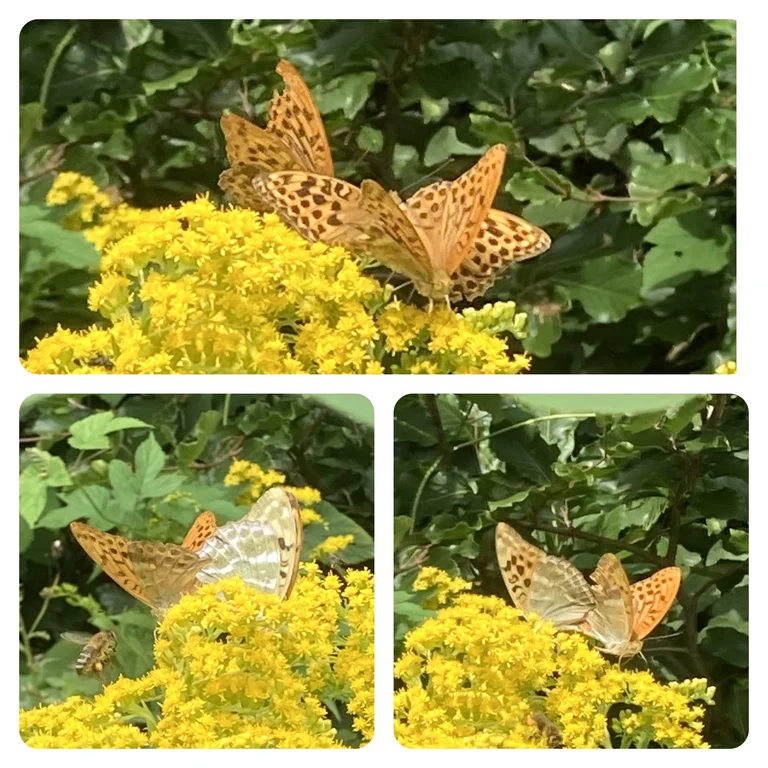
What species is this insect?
Argynnis paphia
